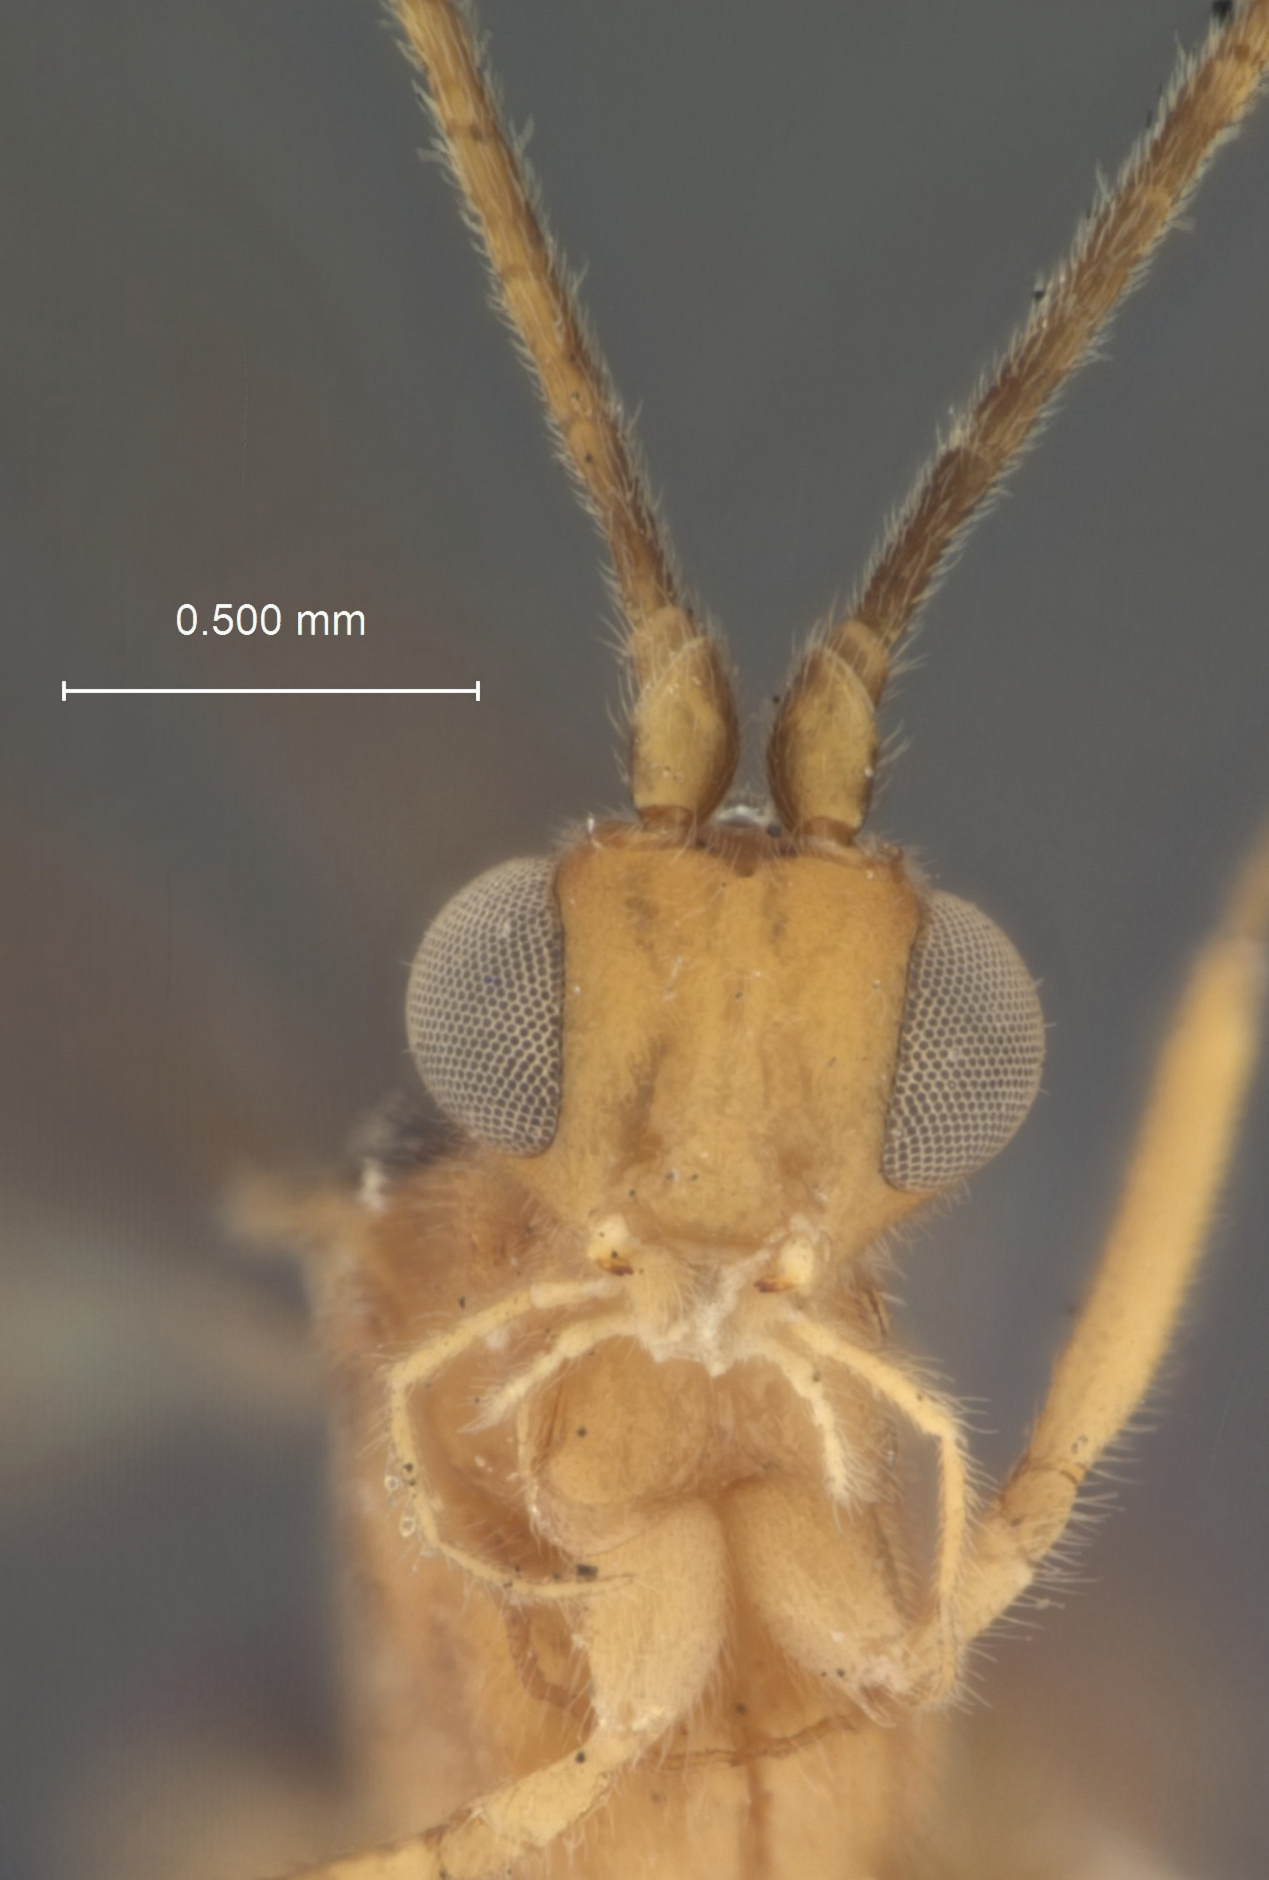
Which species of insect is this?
Orgilus ashmeadi
